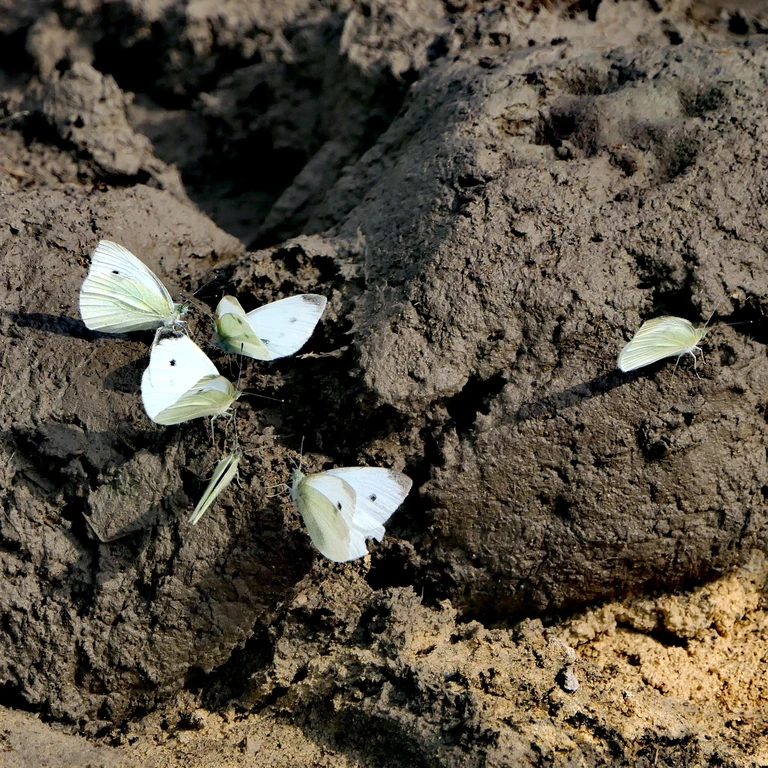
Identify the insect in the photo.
Pieris rapae
